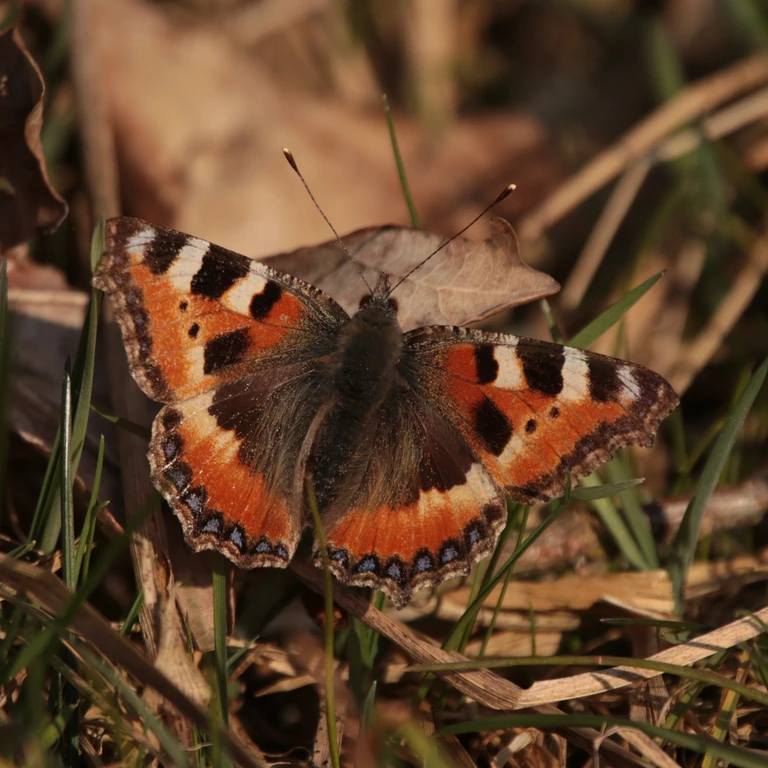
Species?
Aglais urticae
